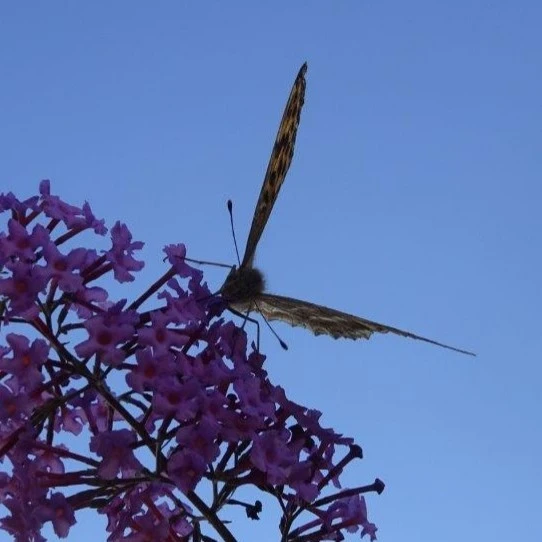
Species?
Argynnis paphia
